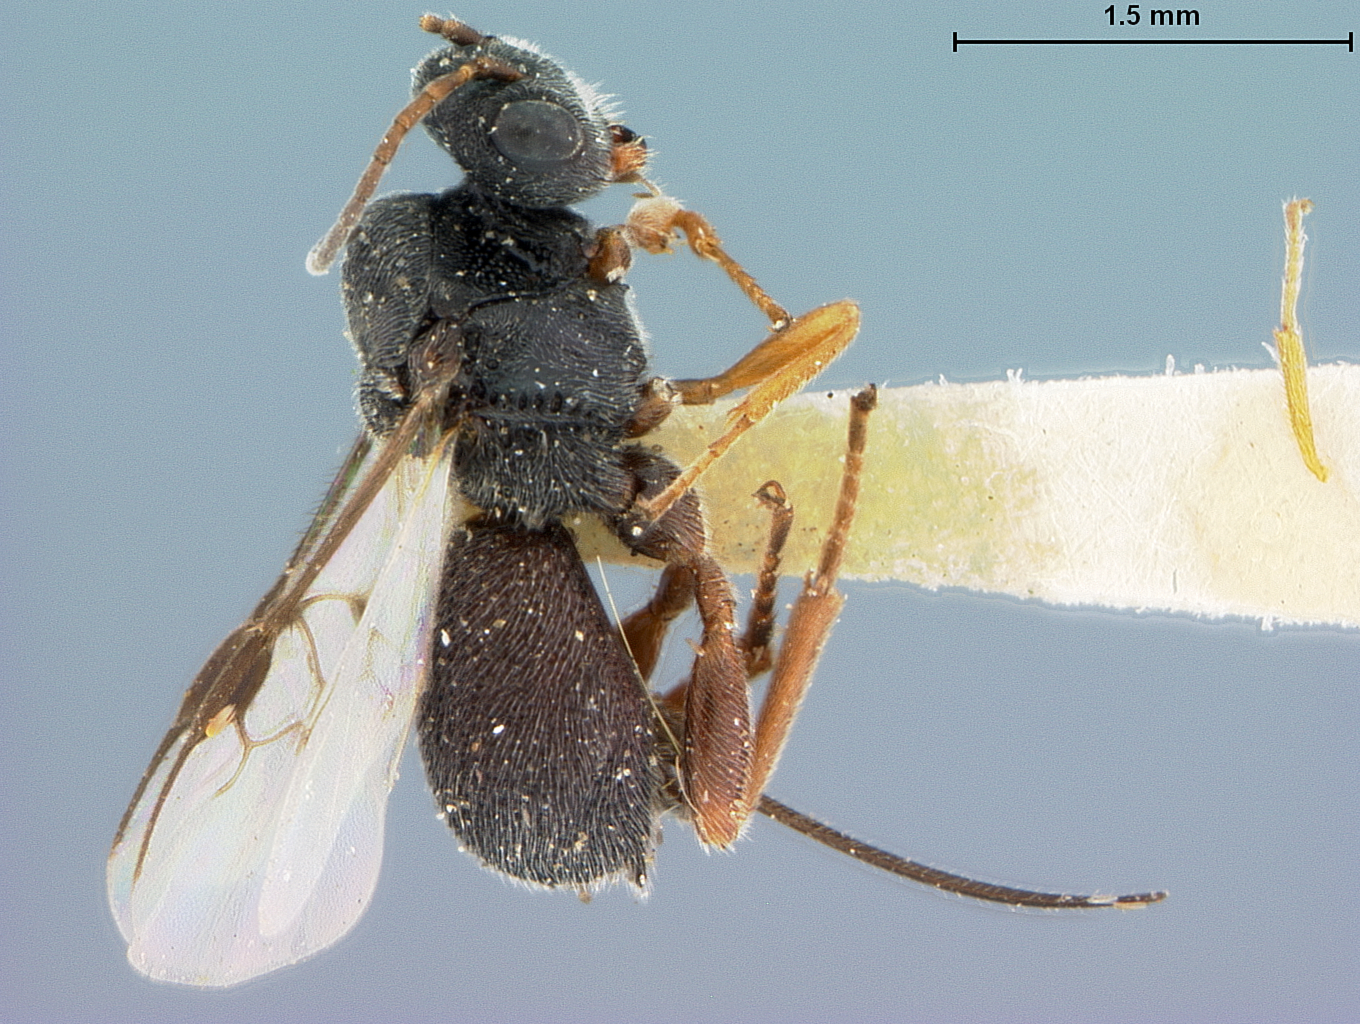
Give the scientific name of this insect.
Urosigalphus iowensis
